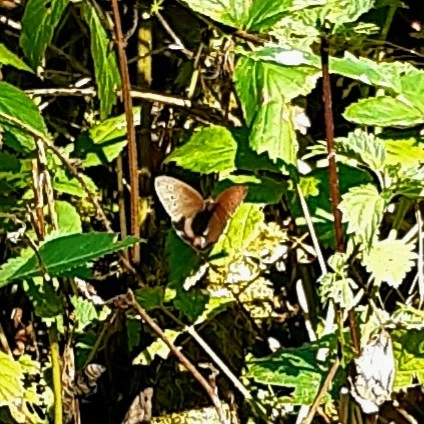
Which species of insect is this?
Aphantopus hyperantus
